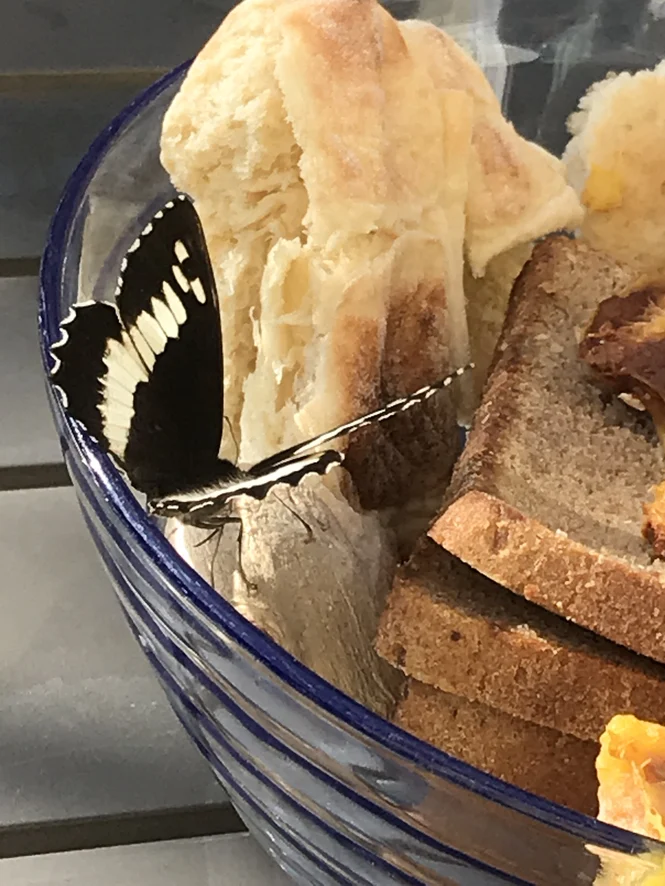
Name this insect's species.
Brintesia circe
